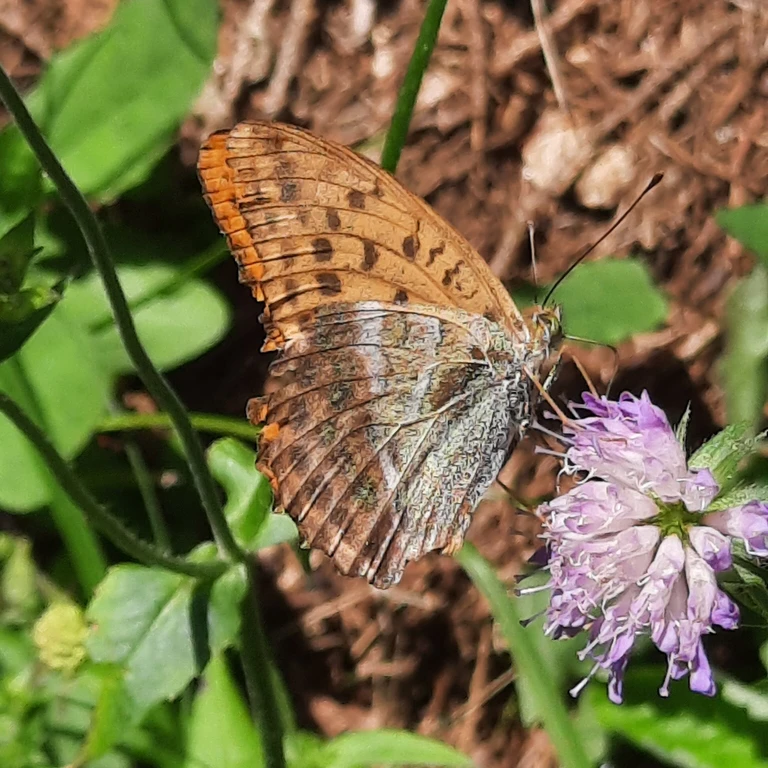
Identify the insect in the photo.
Argynnis paphia
